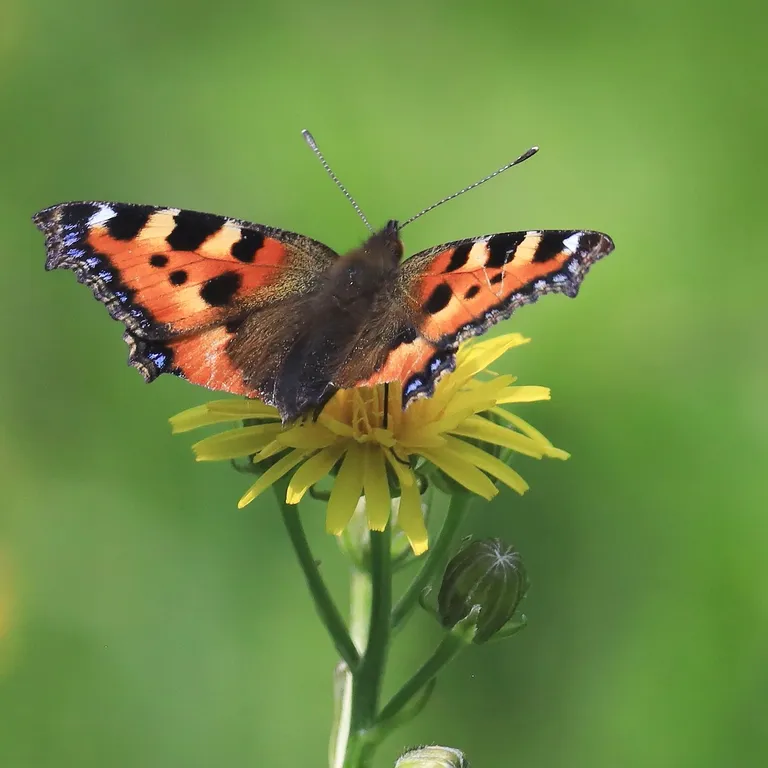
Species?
Aglais urticae
